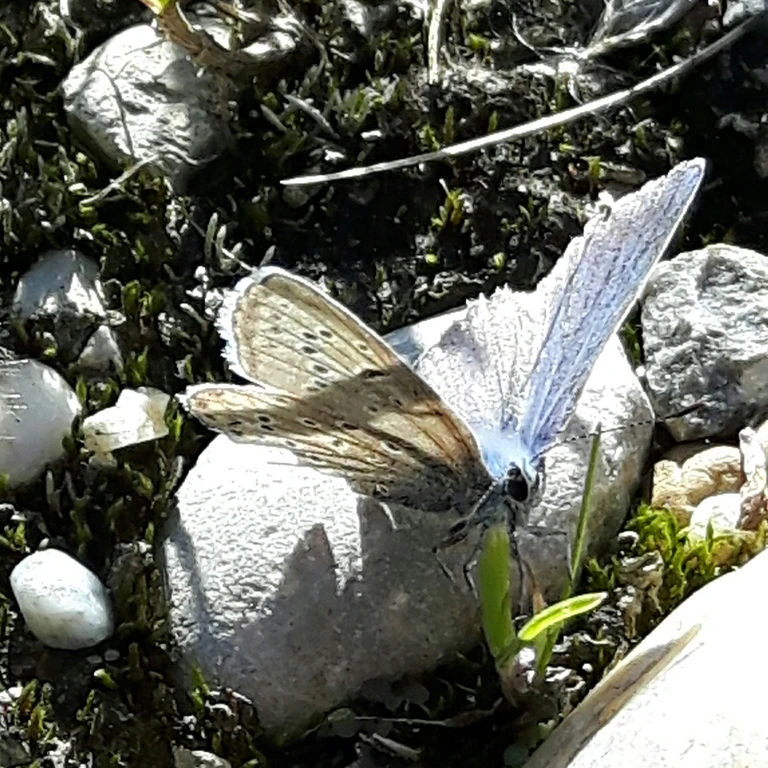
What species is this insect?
Polyommatus icarus
